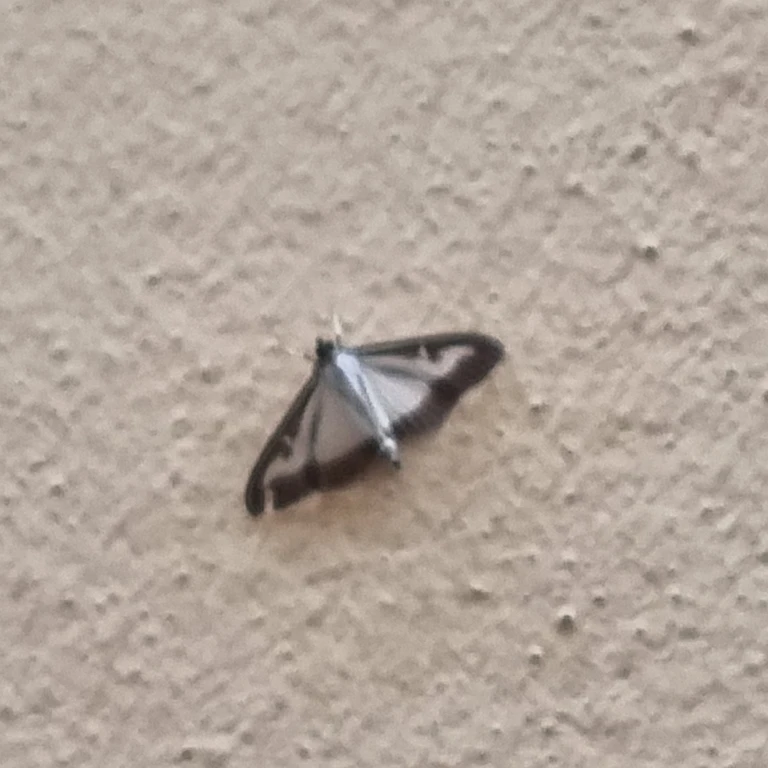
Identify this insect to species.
Cydalima perspectalis
